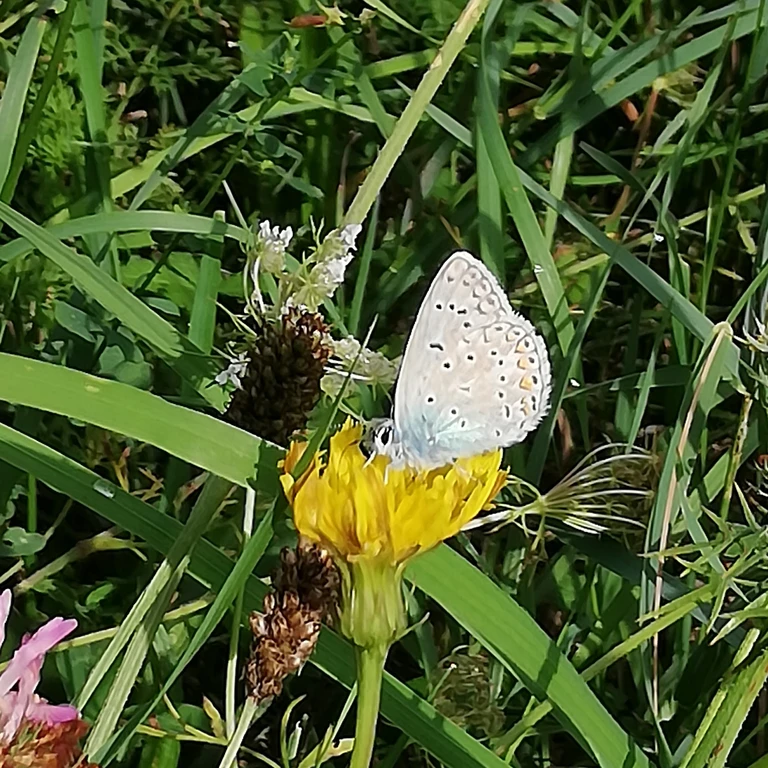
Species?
Polyommatus icarus
